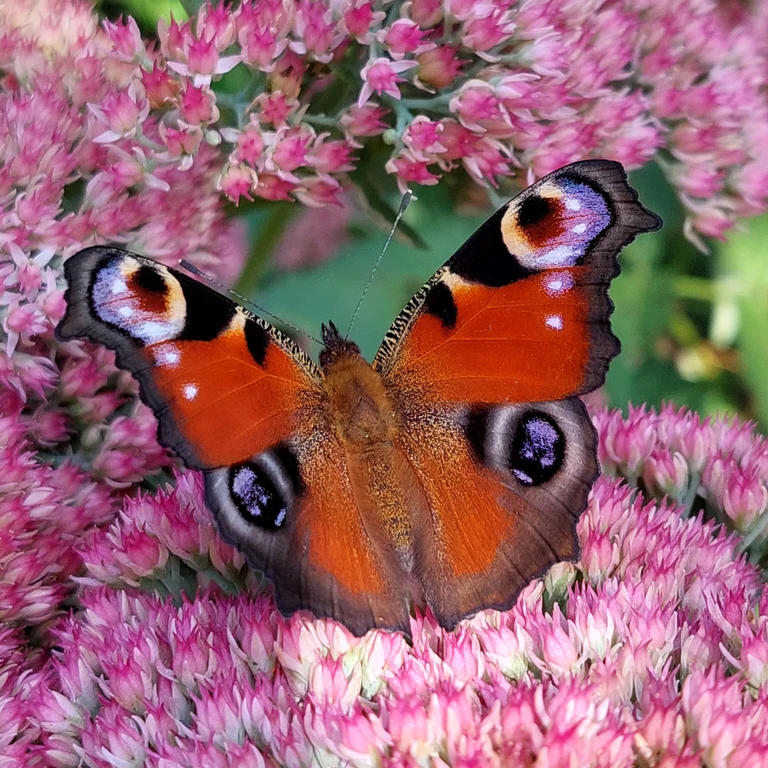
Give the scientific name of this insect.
Aglais io
